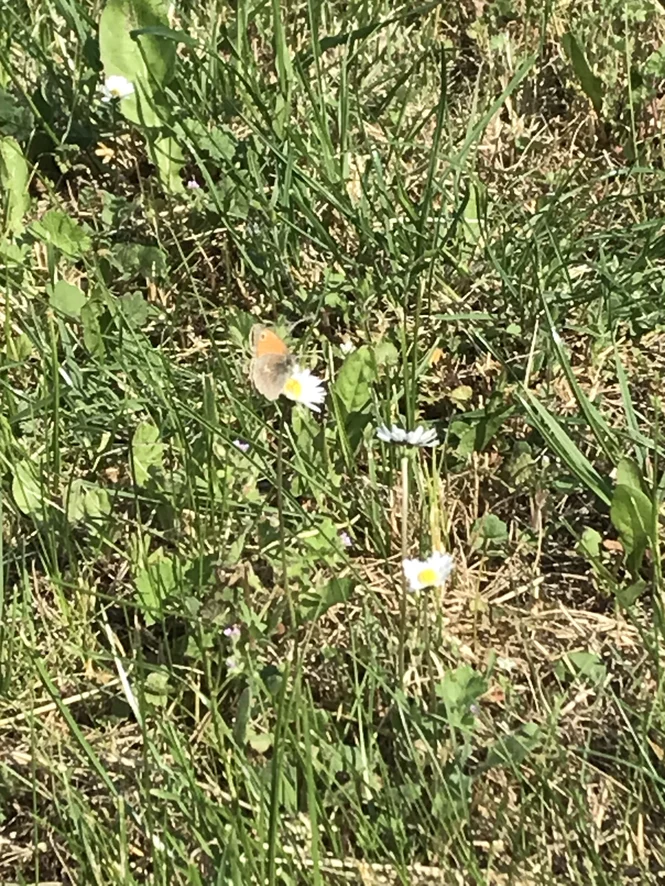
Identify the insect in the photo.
Coenonympha pamphilus
